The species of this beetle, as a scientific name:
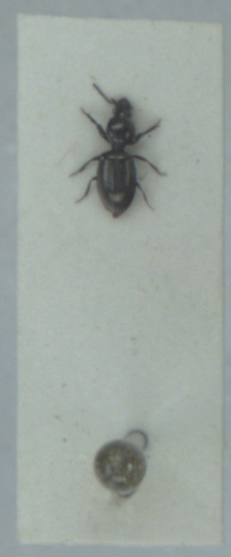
Dyschirius globosus
